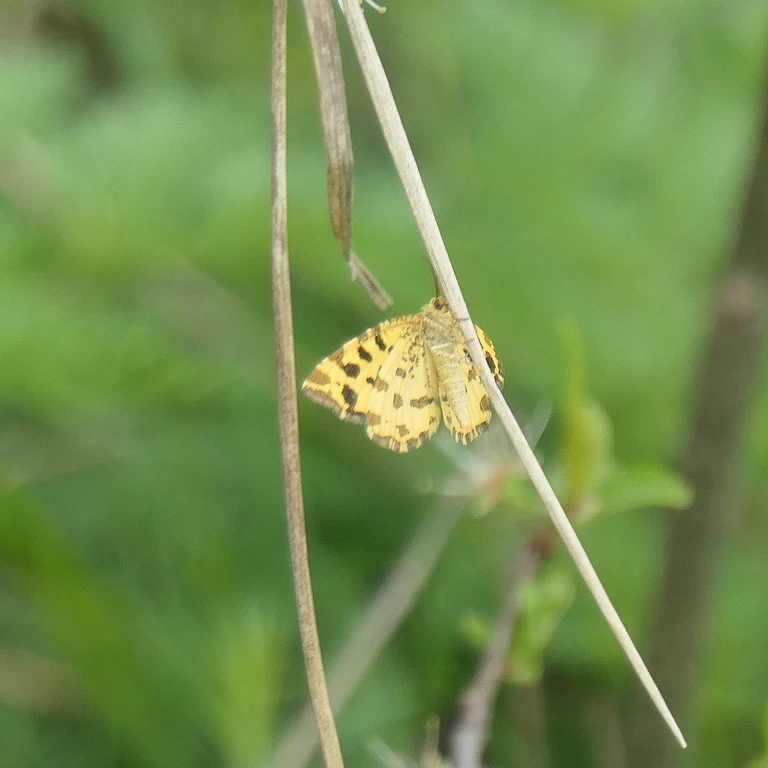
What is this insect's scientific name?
Pseudopanthera macularia
